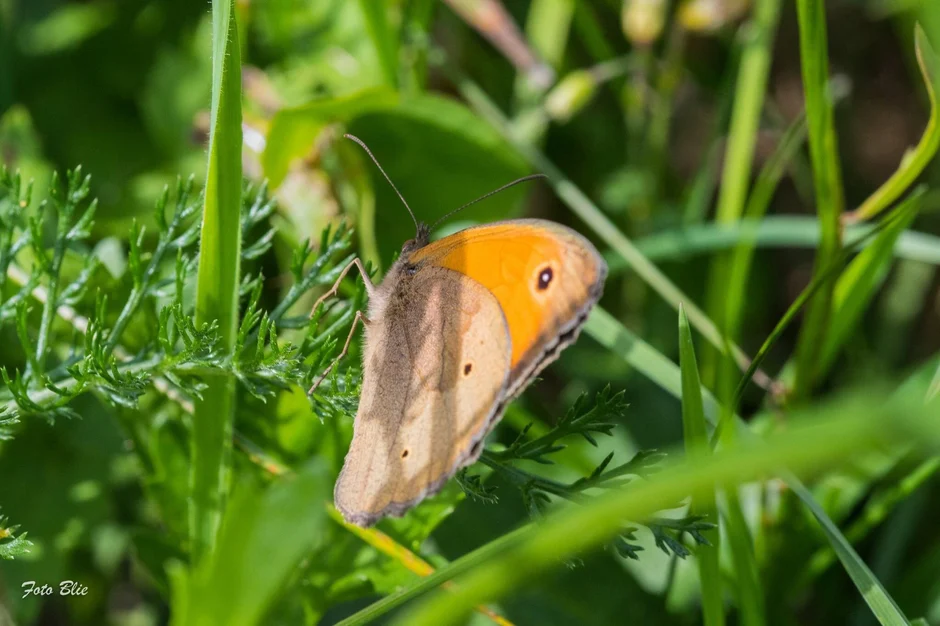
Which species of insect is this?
Maniola jurtina
